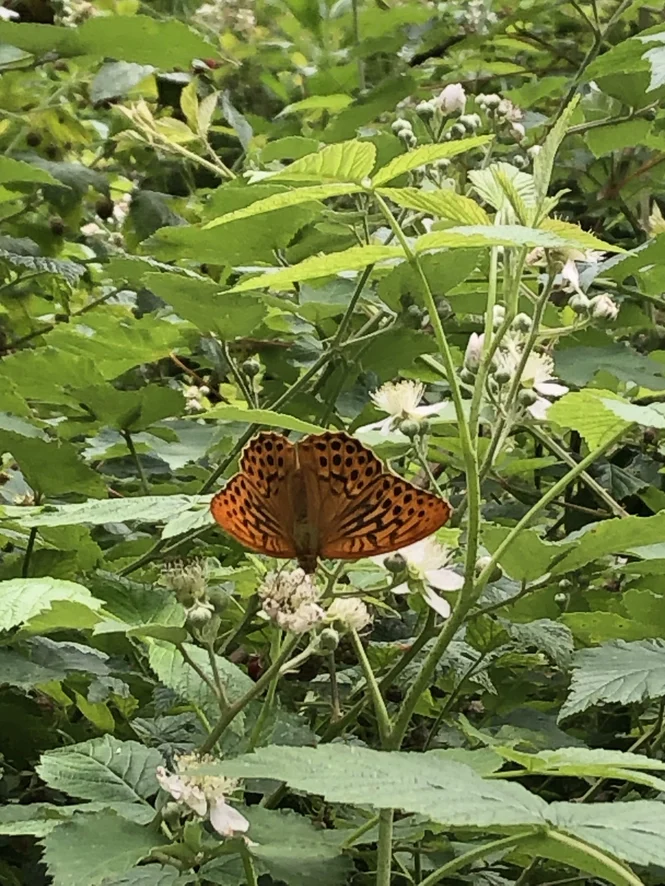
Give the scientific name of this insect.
Argynnis paphia
